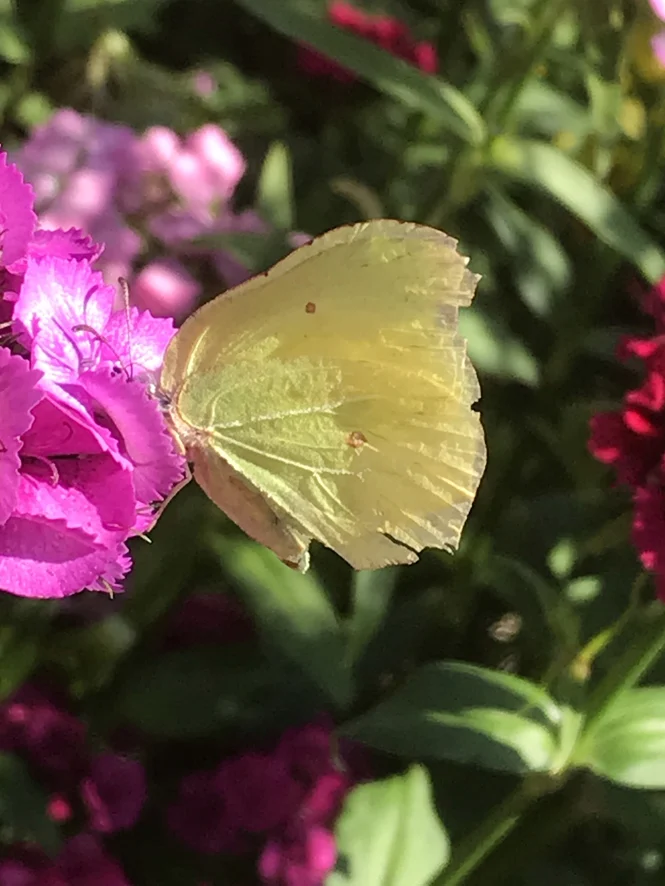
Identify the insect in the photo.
Gonepteryx rhamni
